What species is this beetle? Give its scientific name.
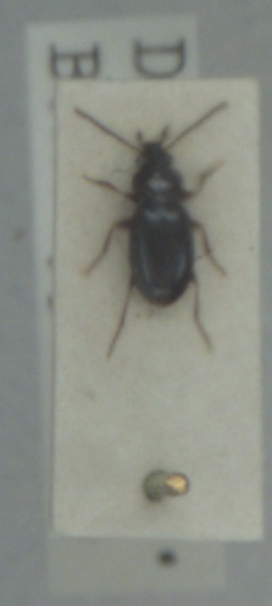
Bembidion obtusum
